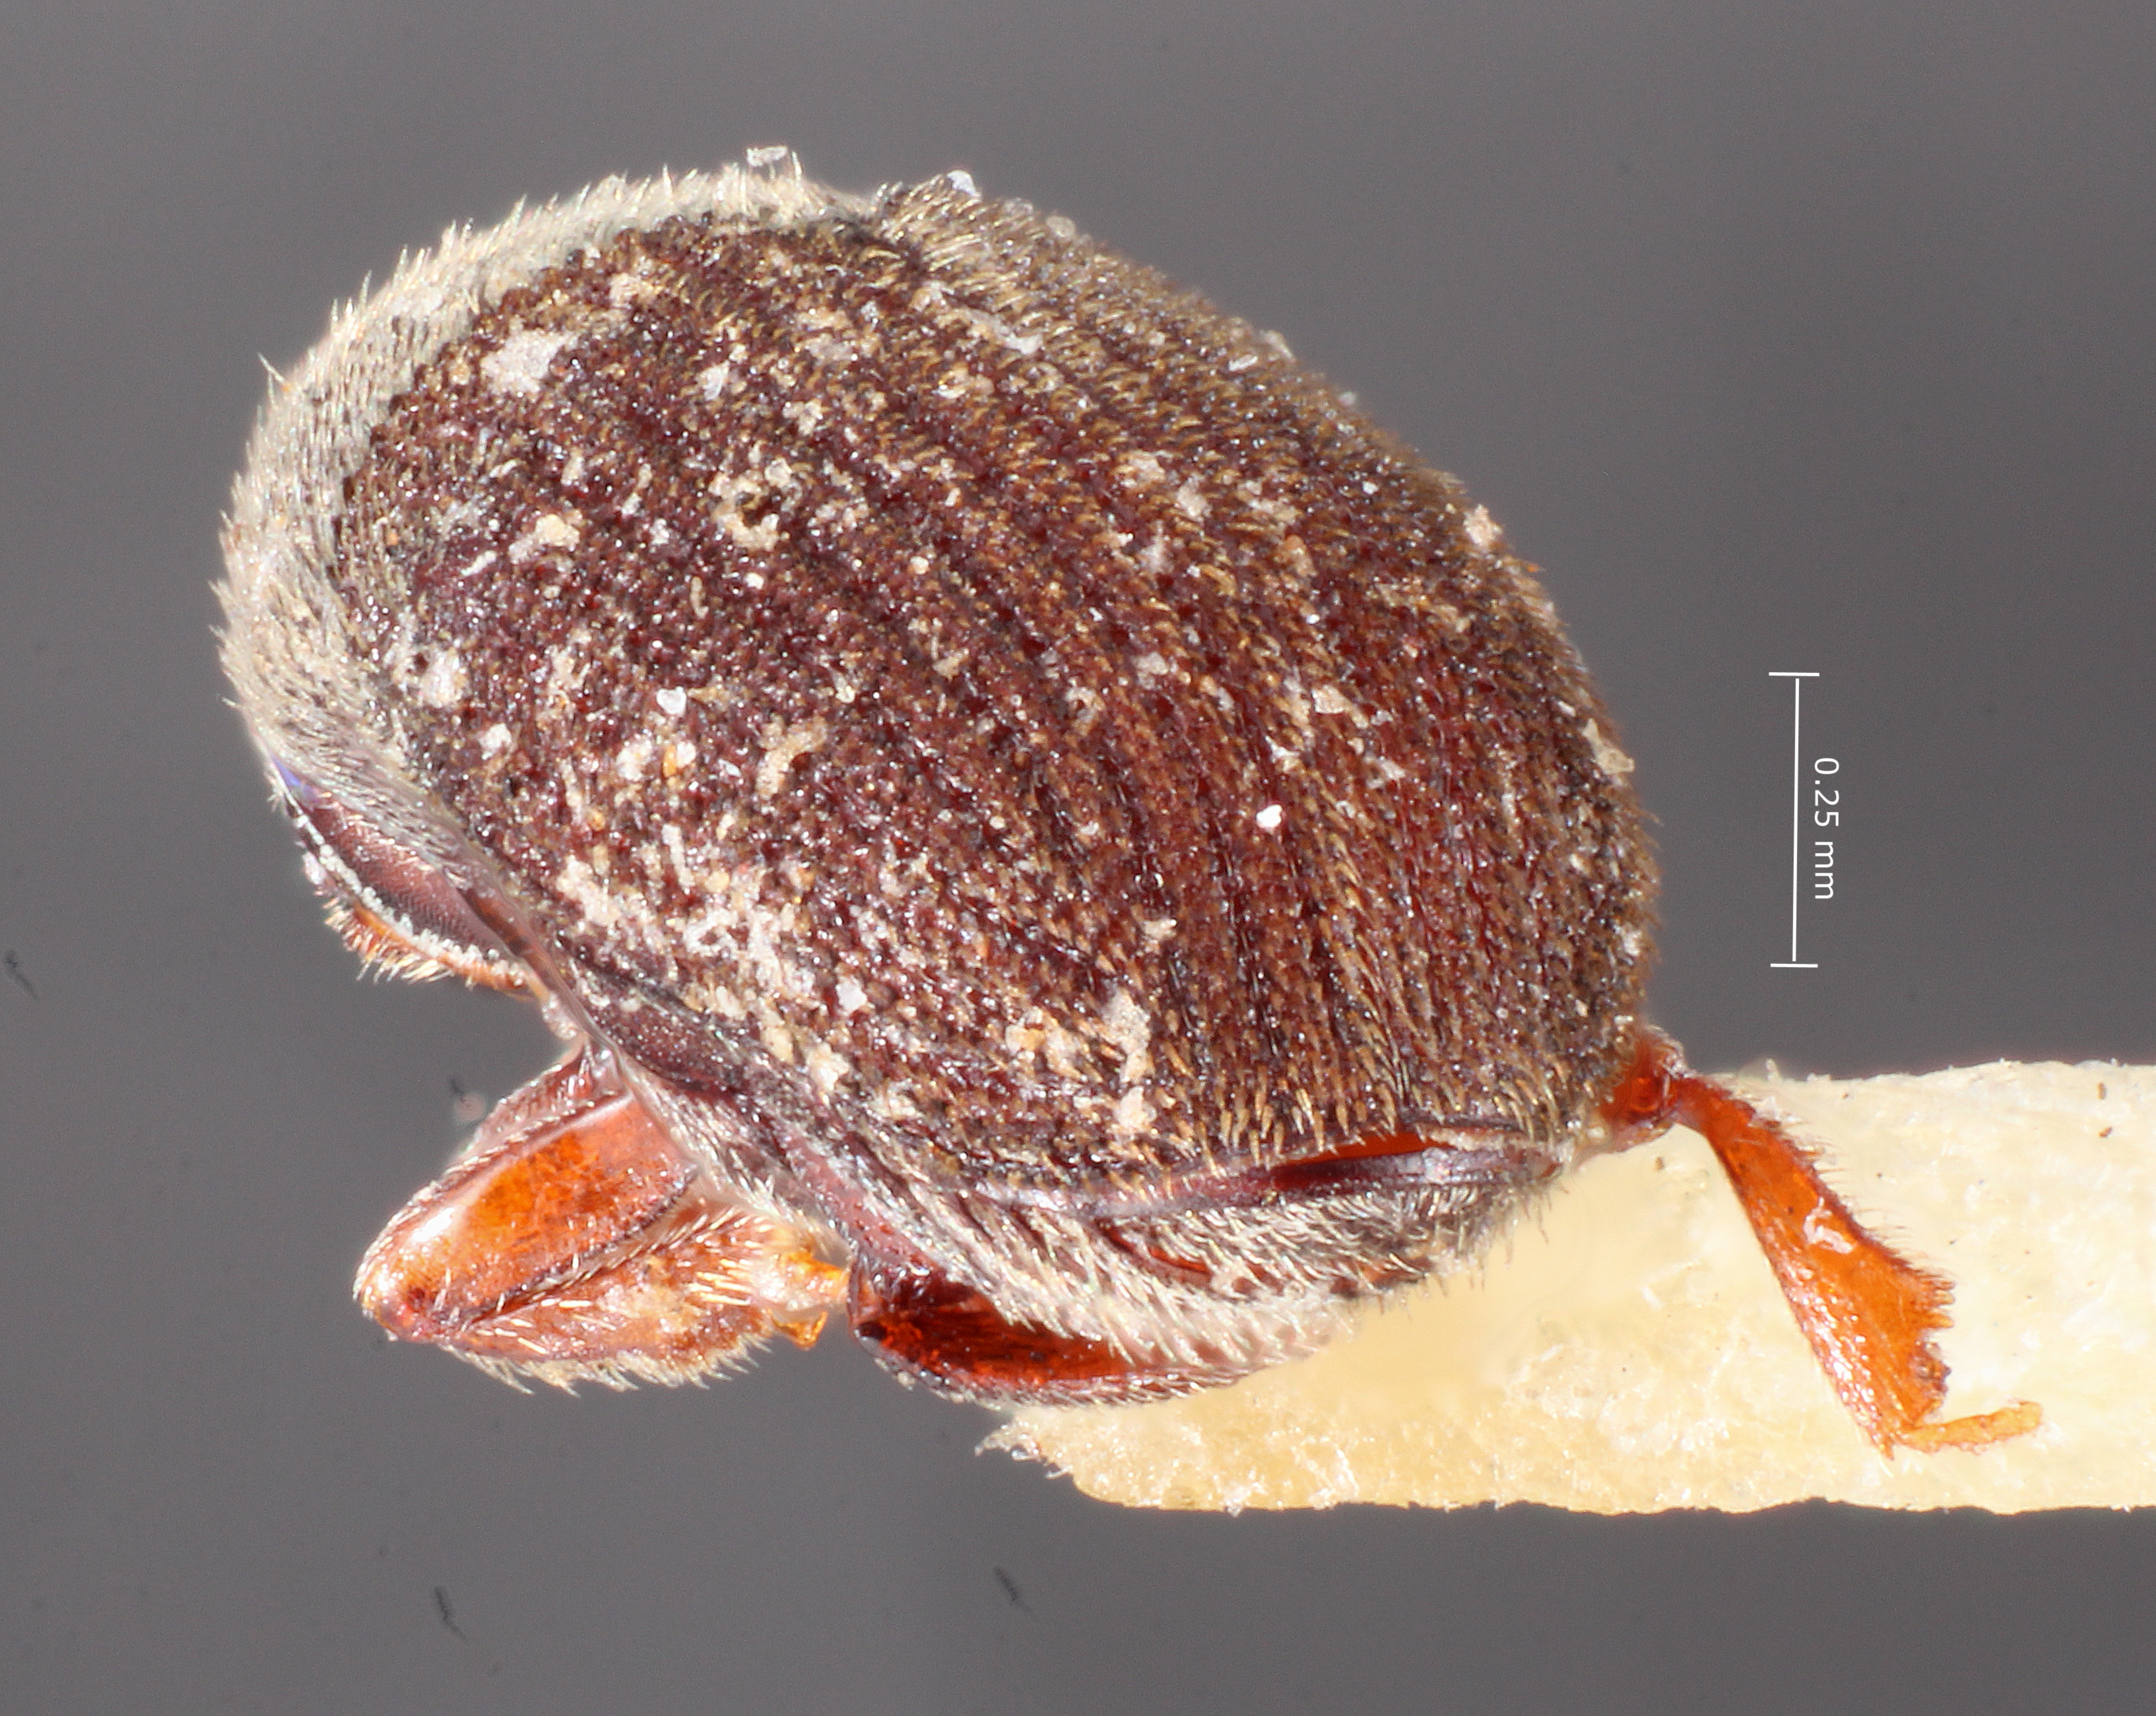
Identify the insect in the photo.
Phrixosoma minor
